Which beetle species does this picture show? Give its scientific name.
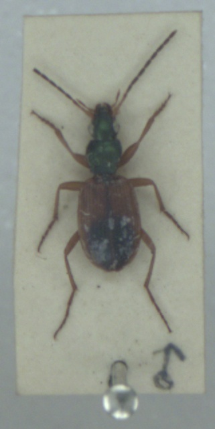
Anchomenus dorsalis
